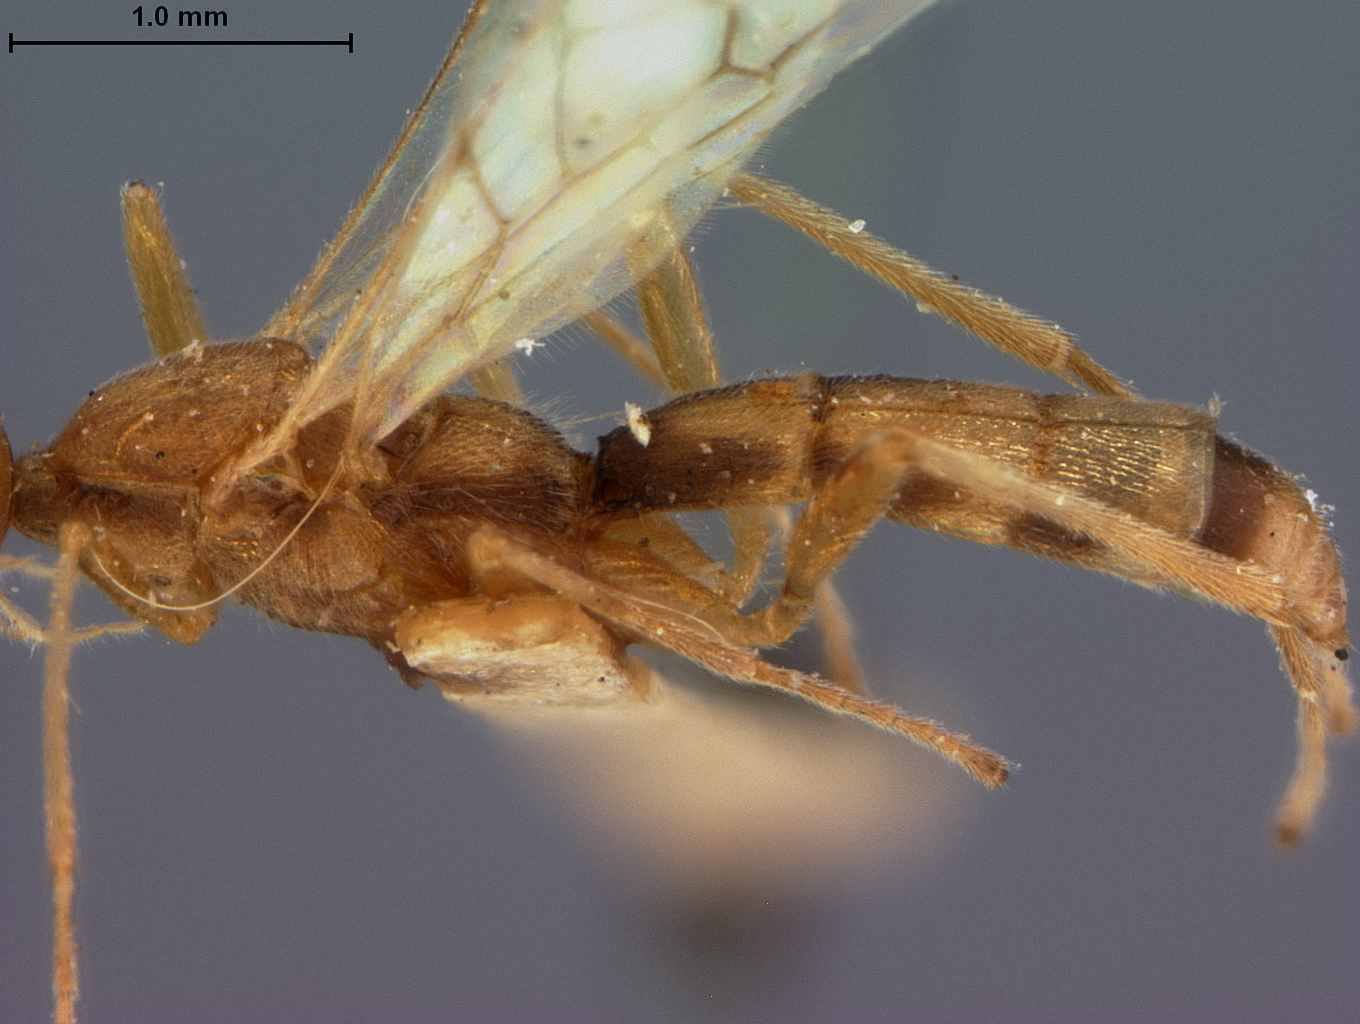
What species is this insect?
Rhogas separatus
